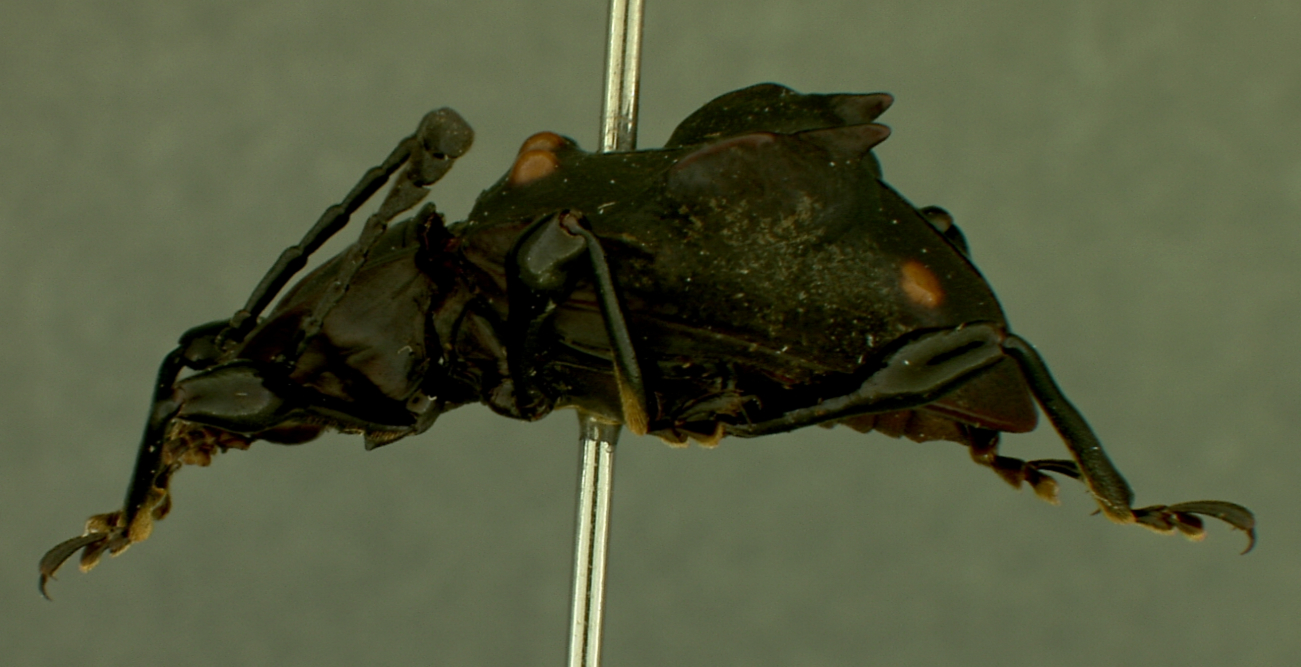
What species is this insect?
Amphisternus mastophorus
